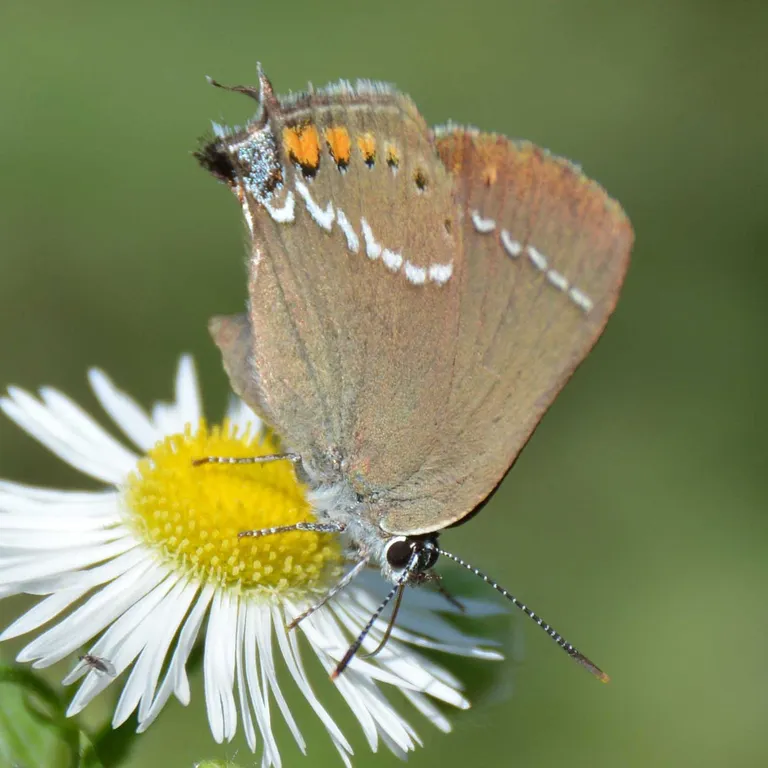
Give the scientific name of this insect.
Satyrium spini (also Tuttiola spini)
